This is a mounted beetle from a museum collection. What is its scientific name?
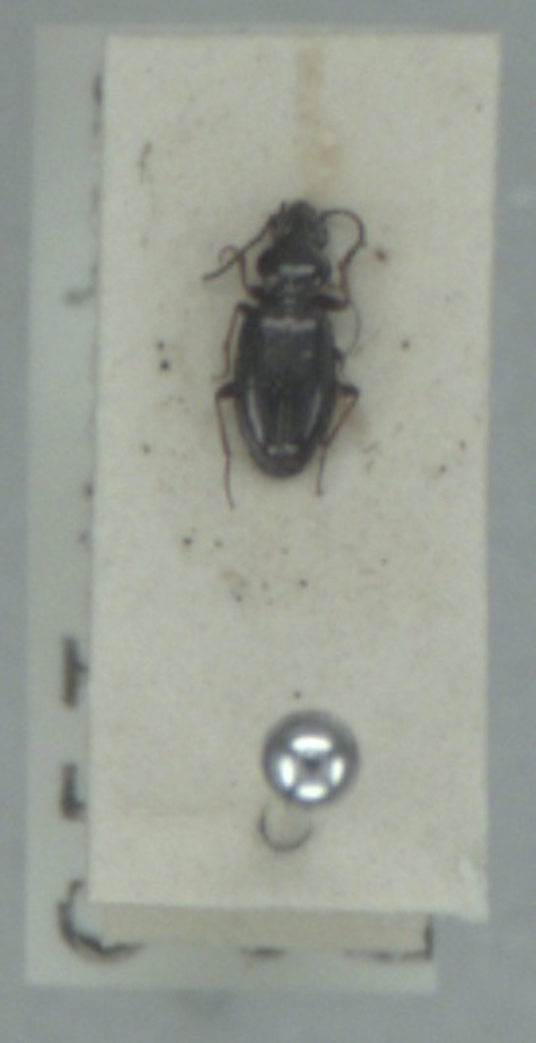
Bembidion lampros
